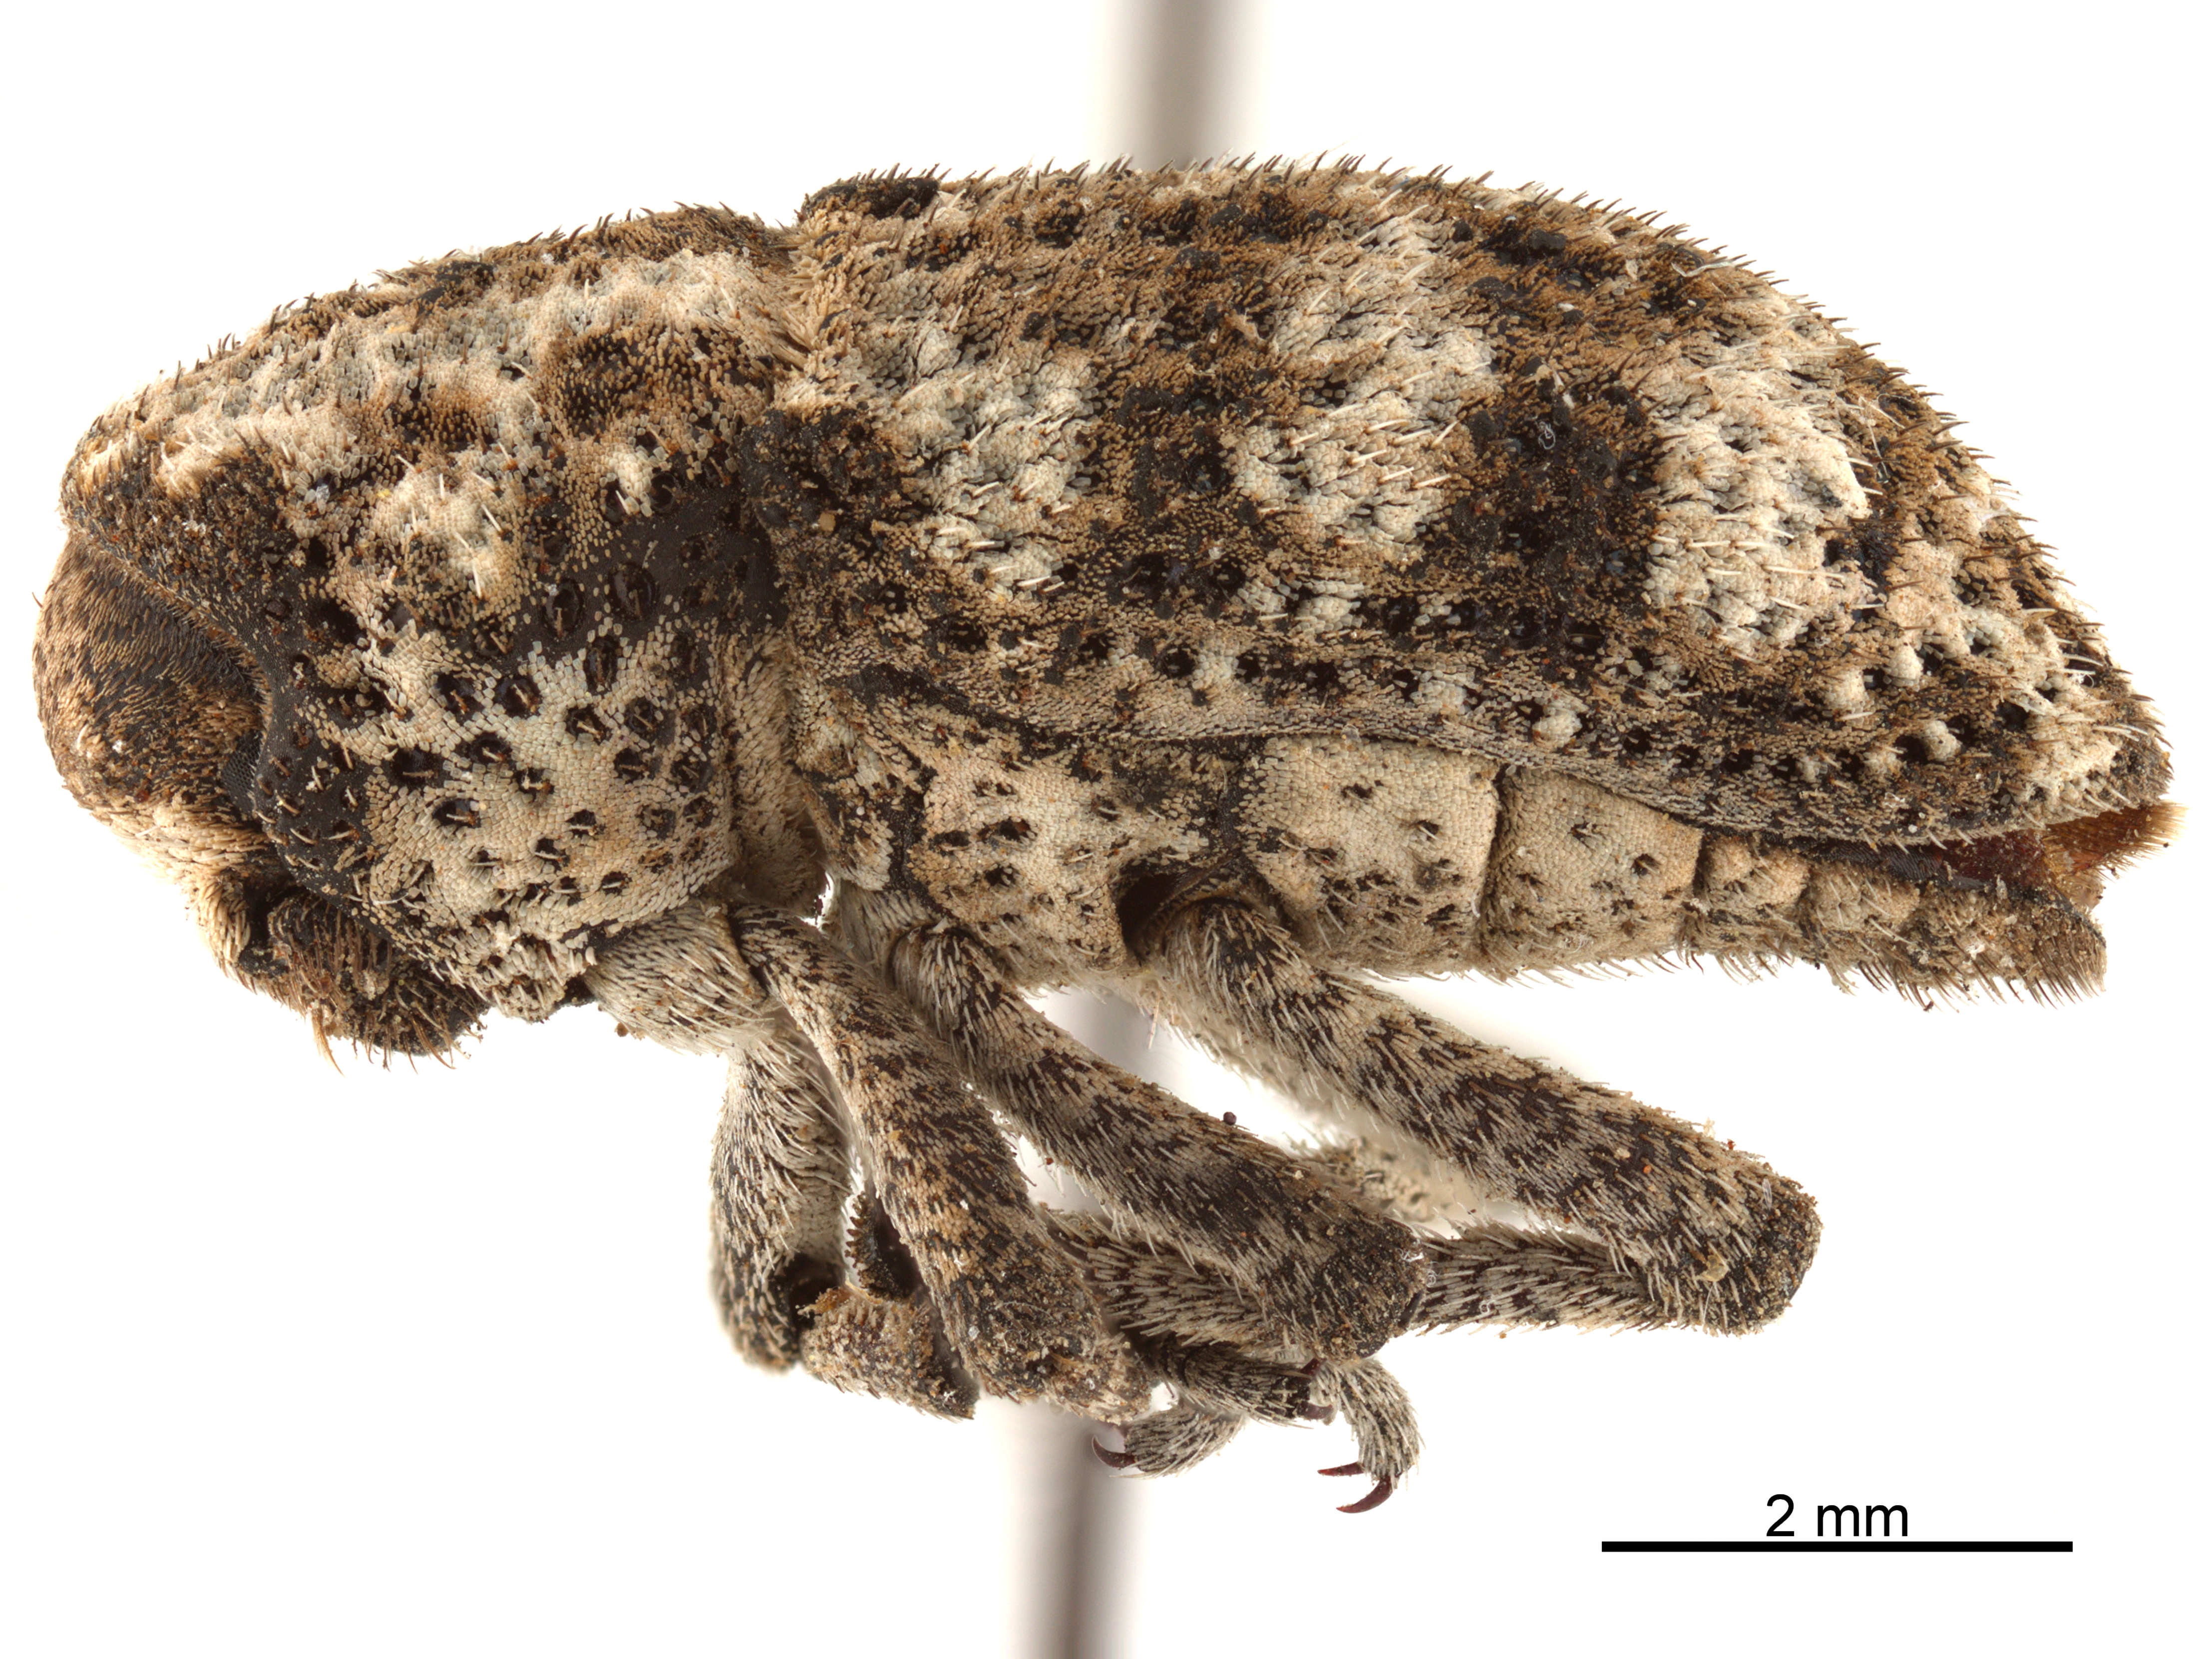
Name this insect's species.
Thecesternus hirsutus
